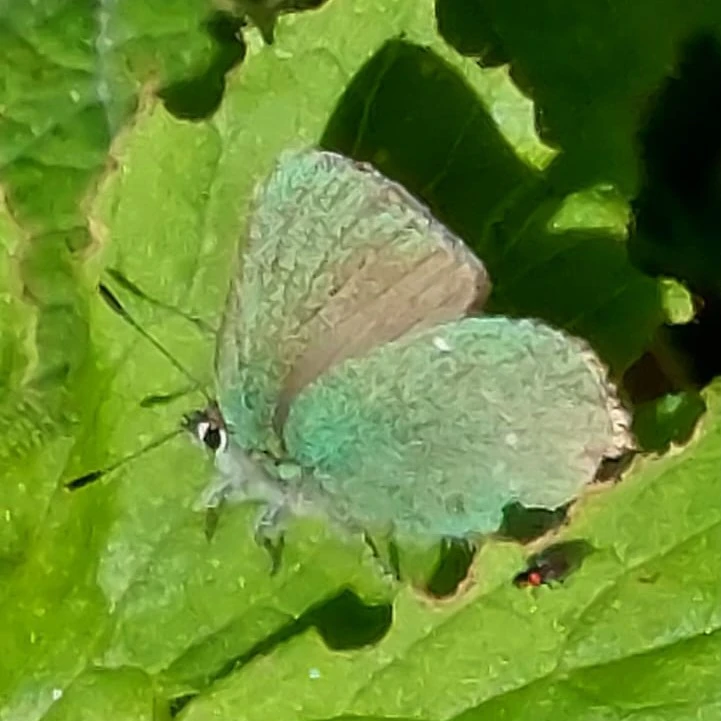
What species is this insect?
Callophrys rubi
